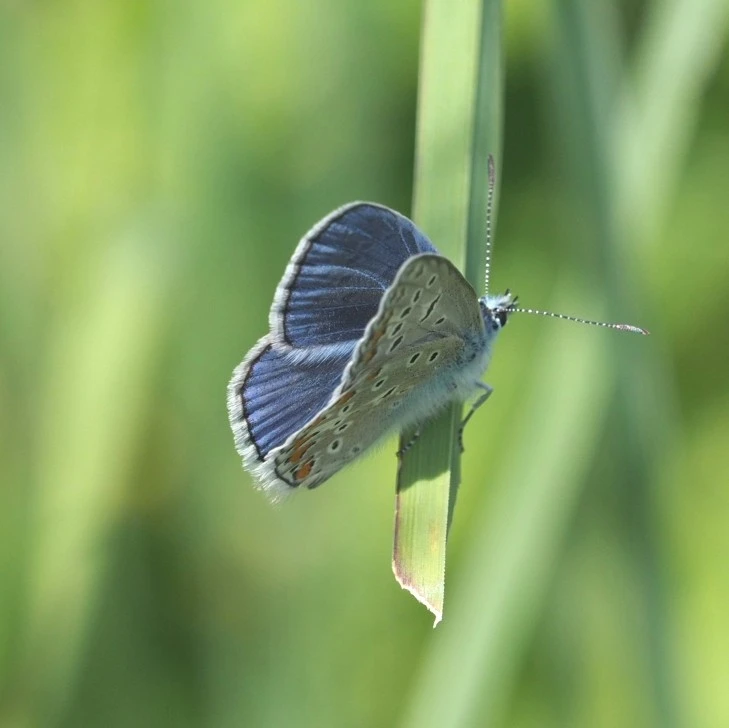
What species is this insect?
Polyommatus icarus
